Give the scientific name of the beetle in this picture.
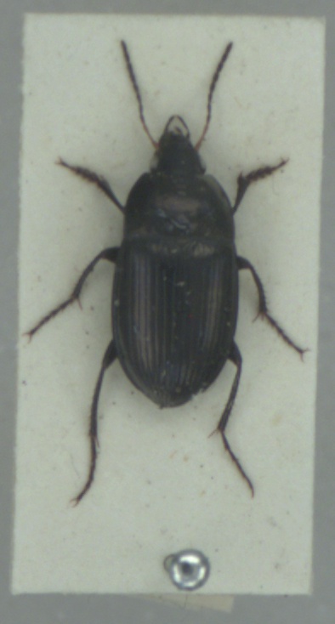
Amara ovata
